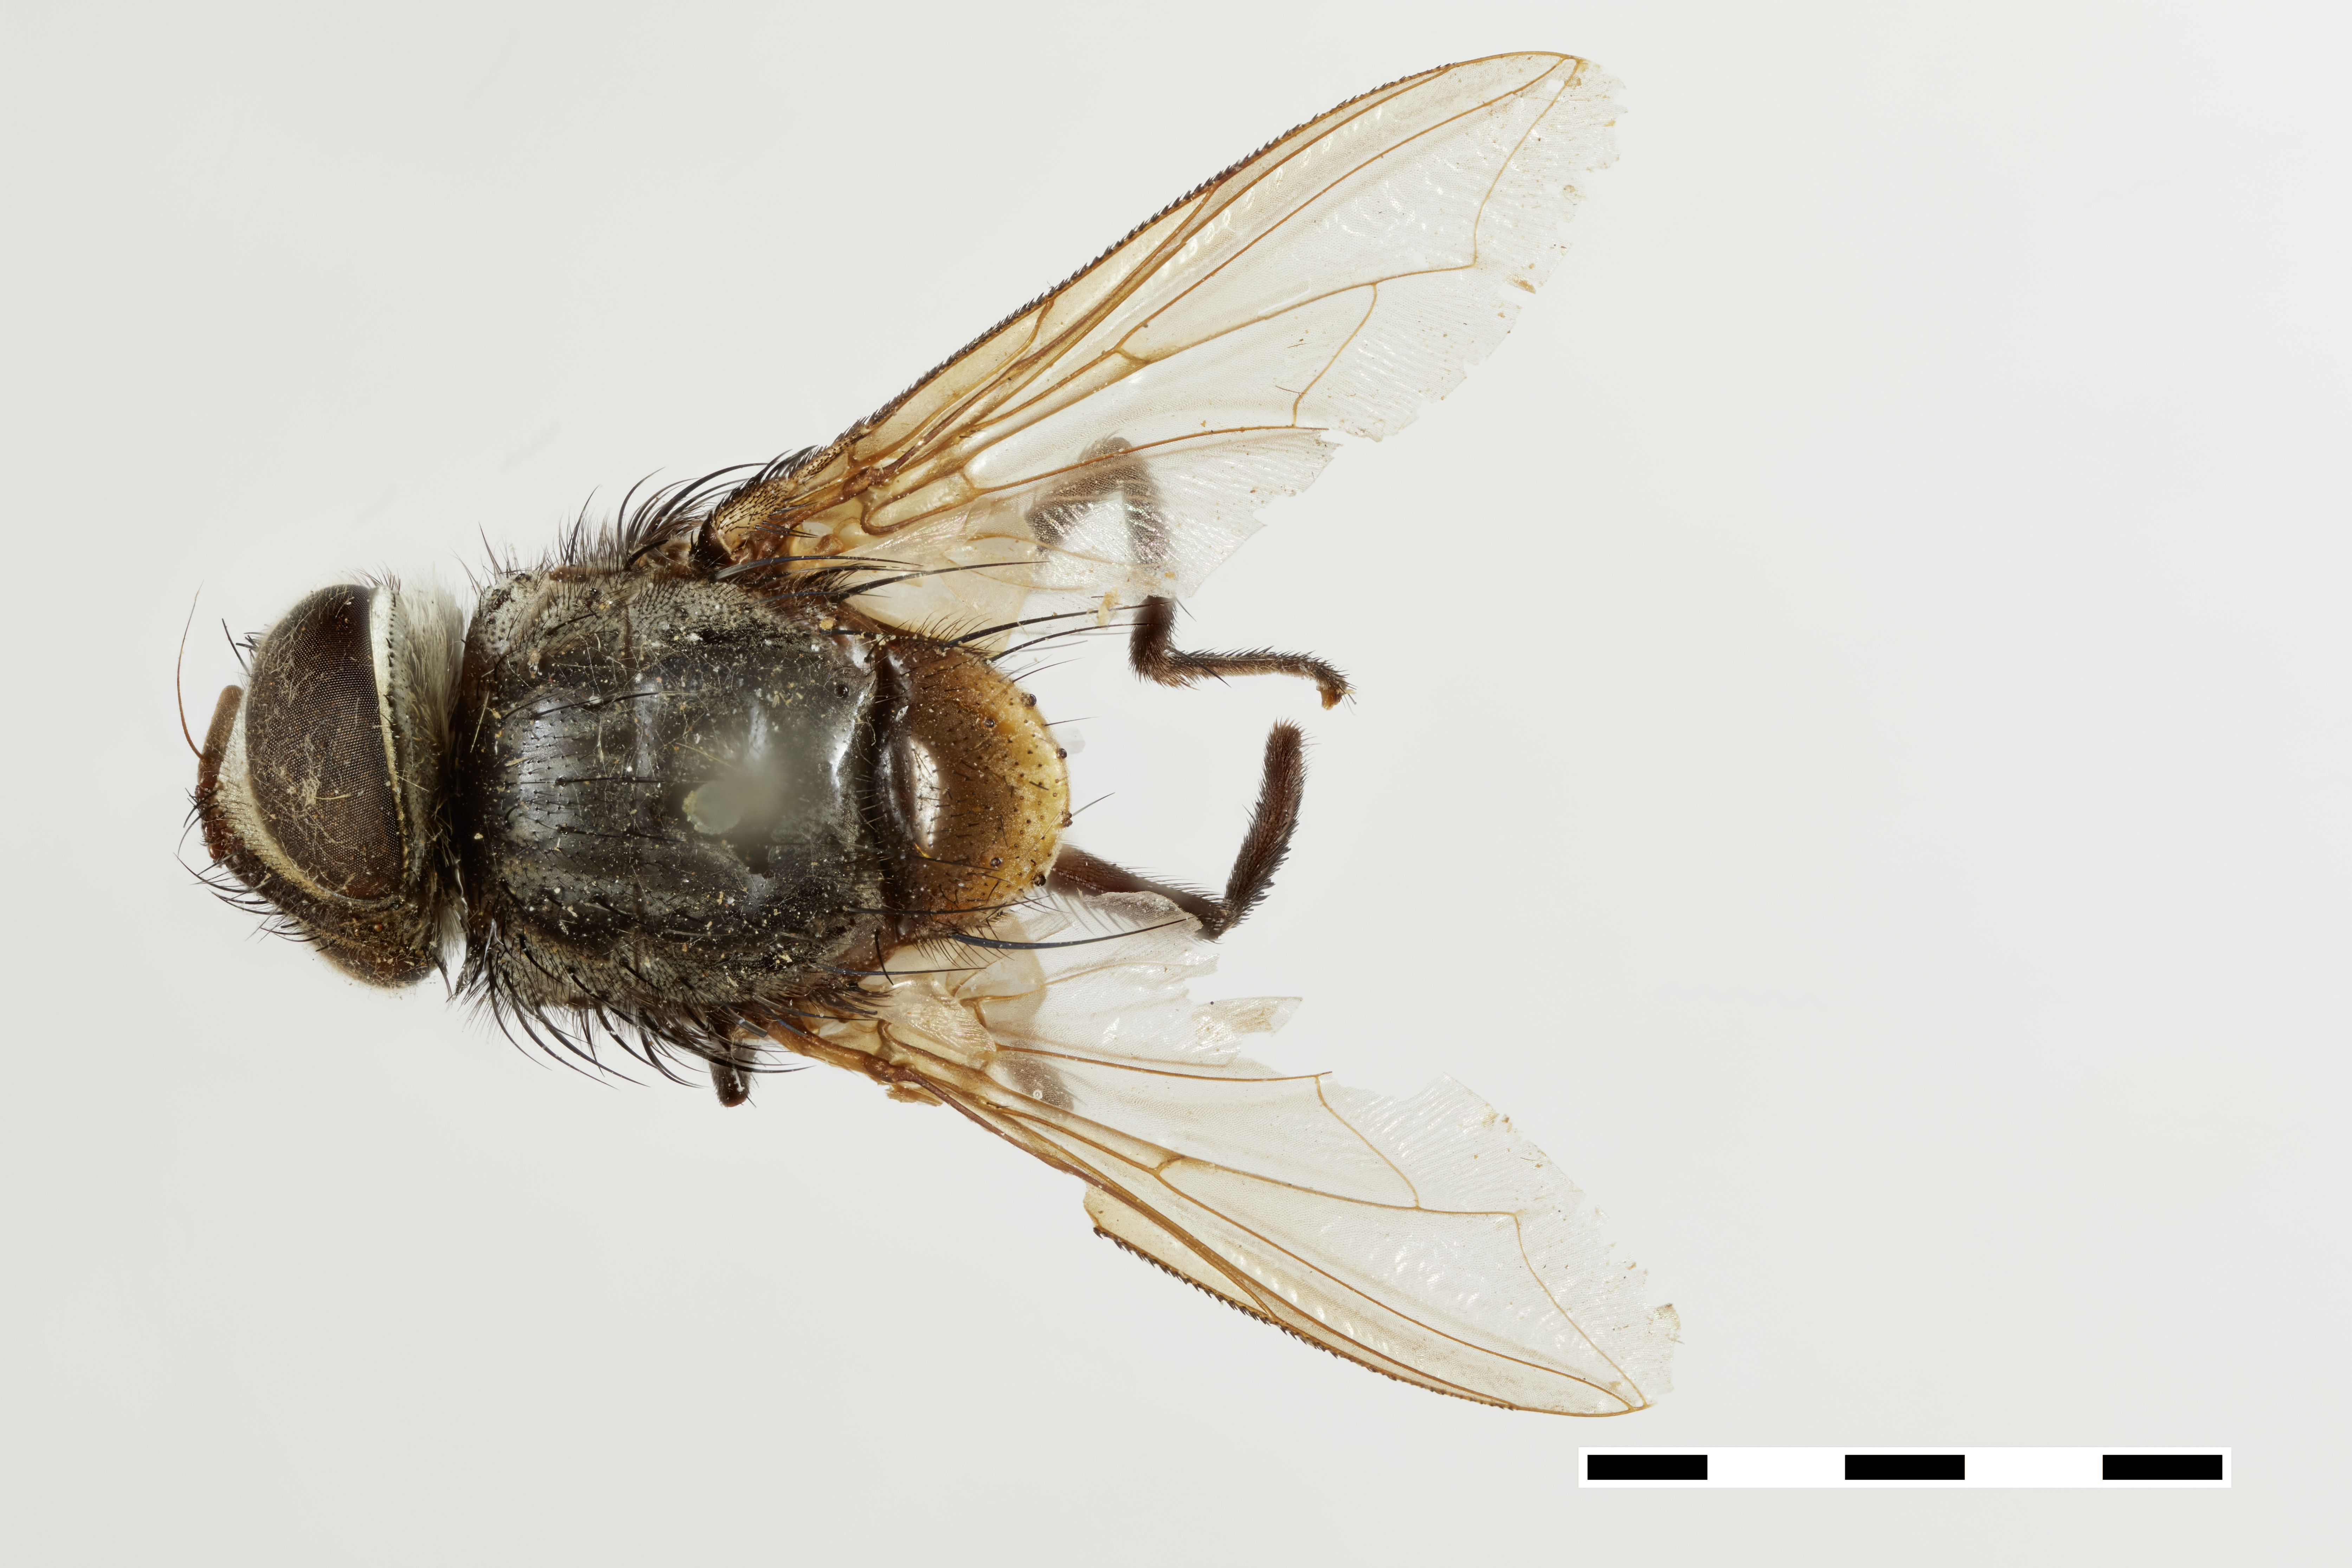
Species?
Pseudokea neowinthemioides
